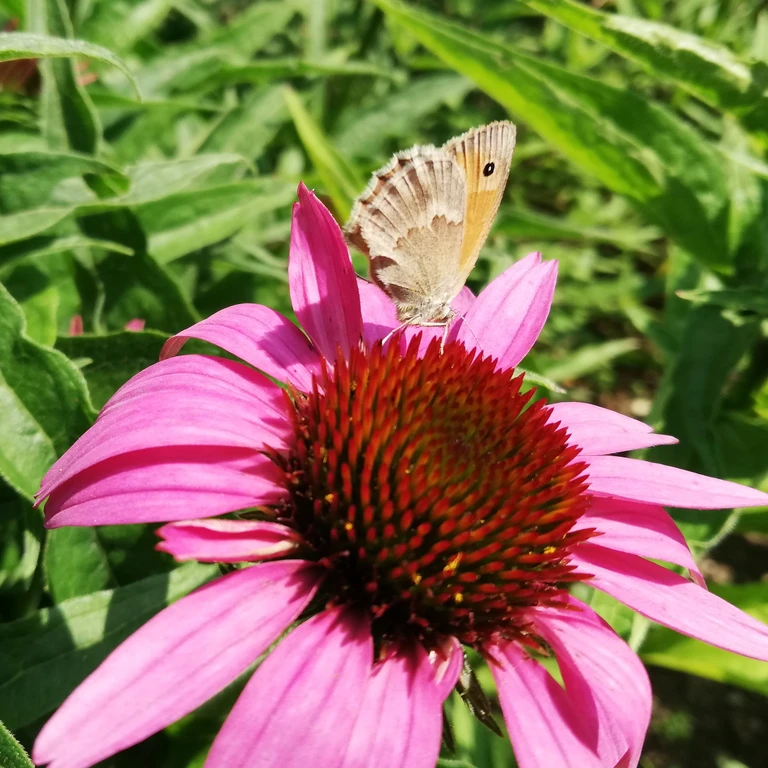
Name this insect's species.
Coenonympha pamphilus
